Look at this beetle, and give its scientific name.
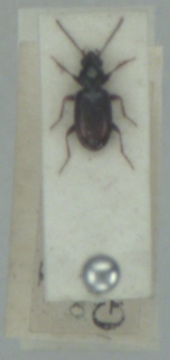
Bembidion normannum
